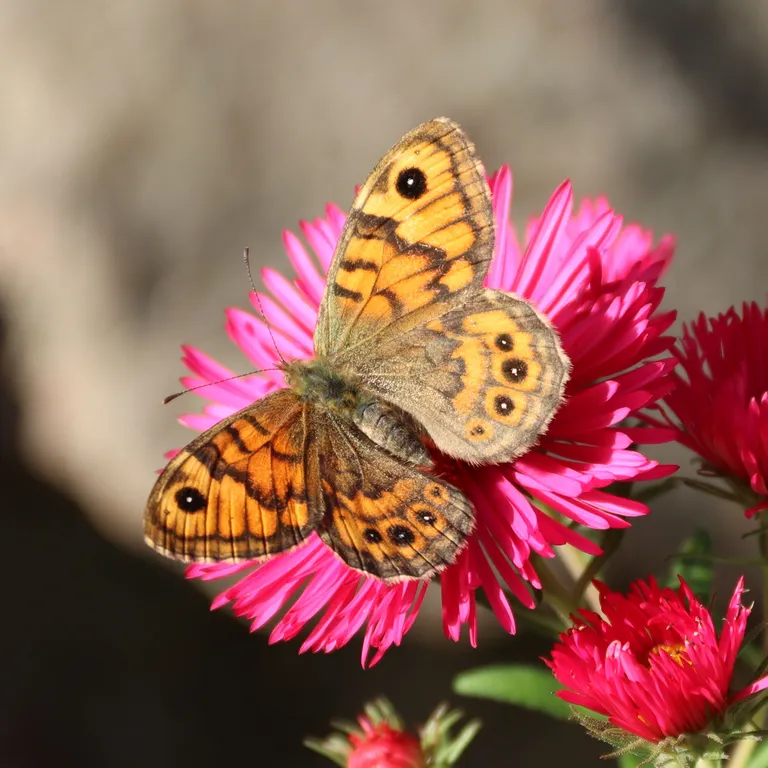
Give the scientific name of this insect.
Lasiommata megera (also Pararge megera)
